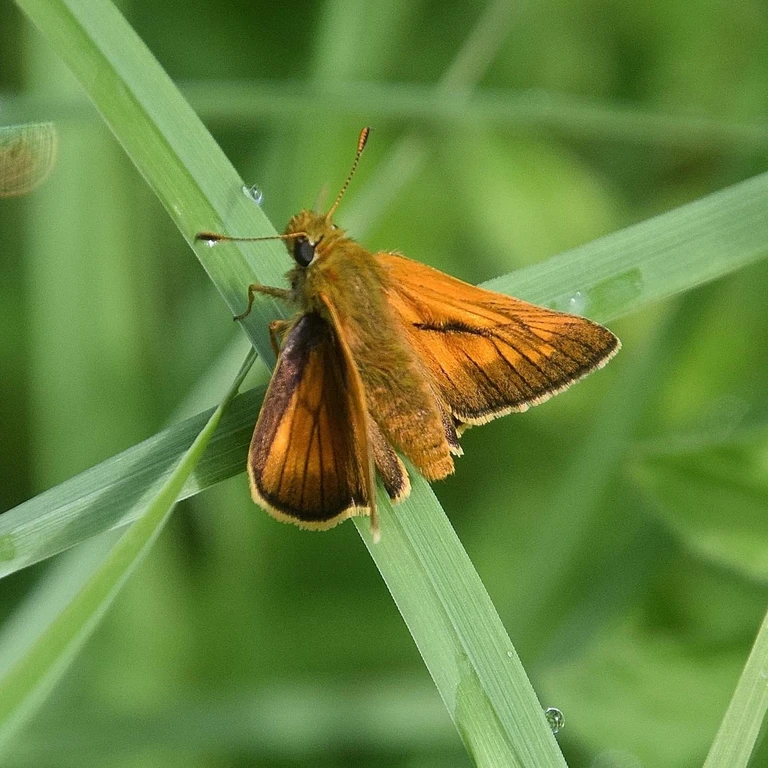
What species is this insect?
Ochlodes sylvanus (also Ochlodes venata)
